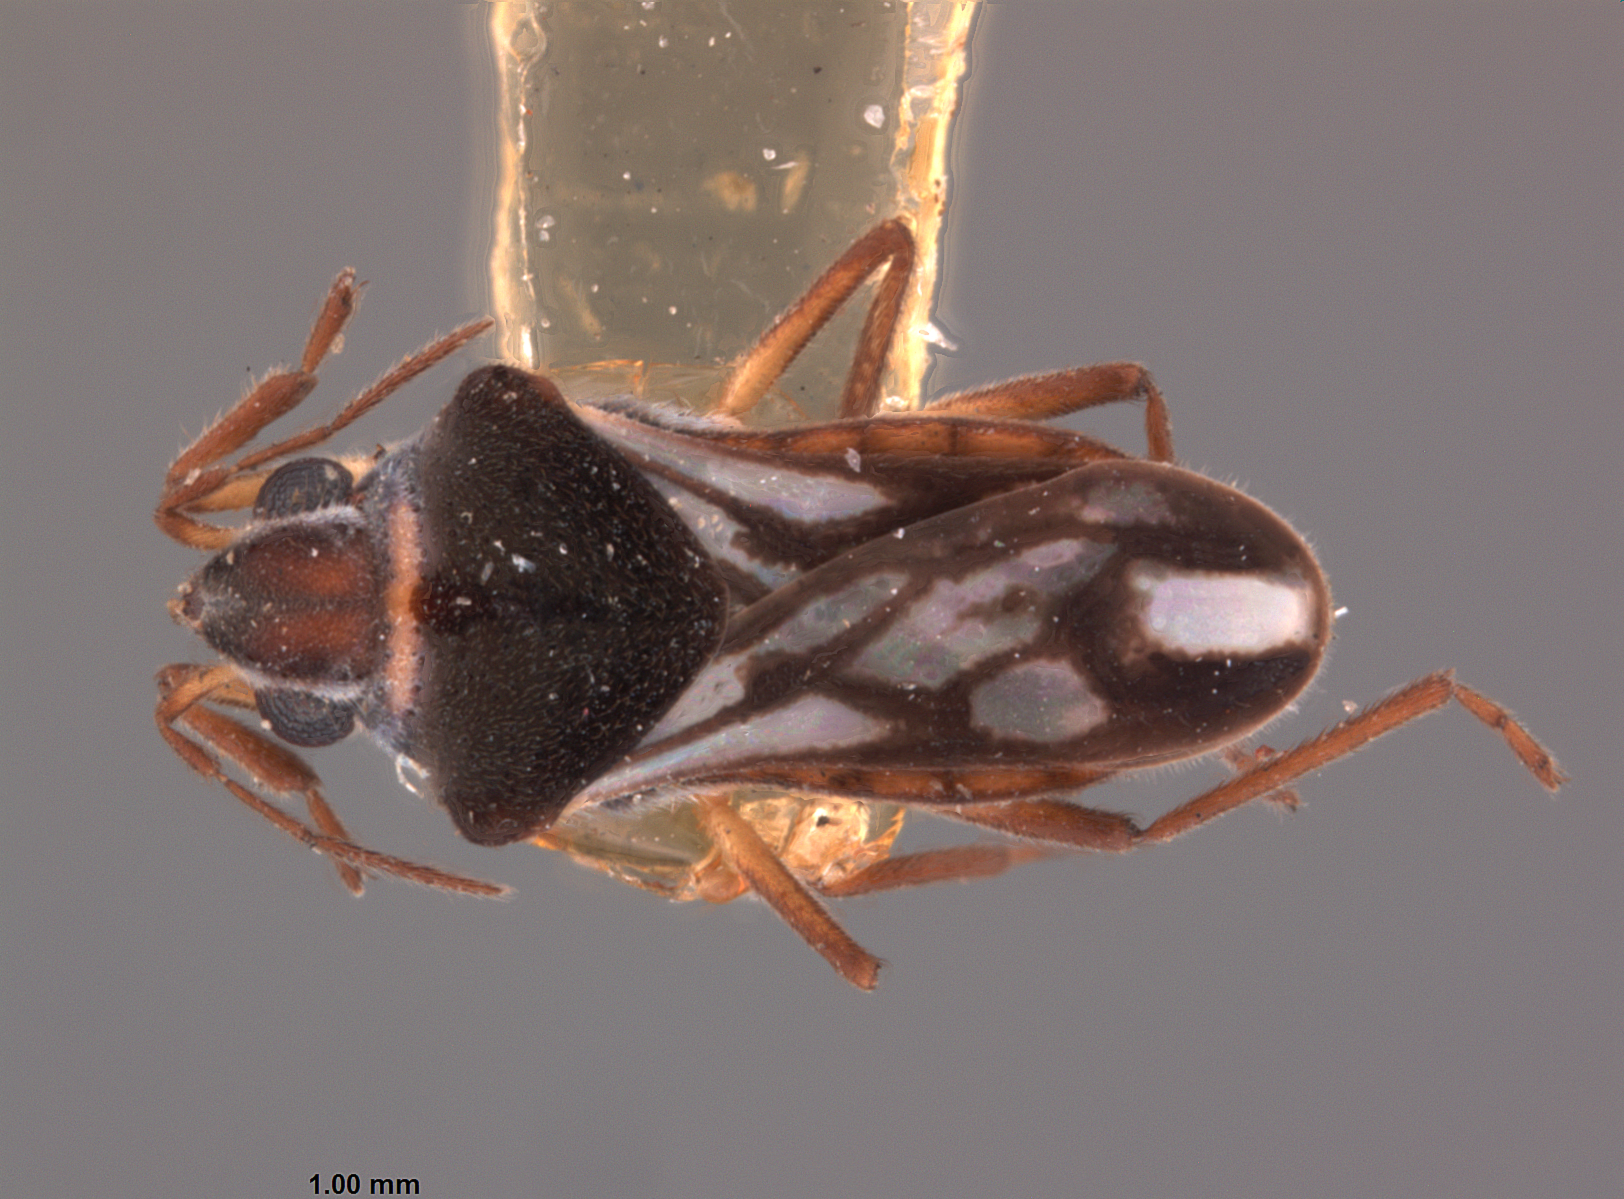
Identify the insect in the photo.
Microvelia hinei
